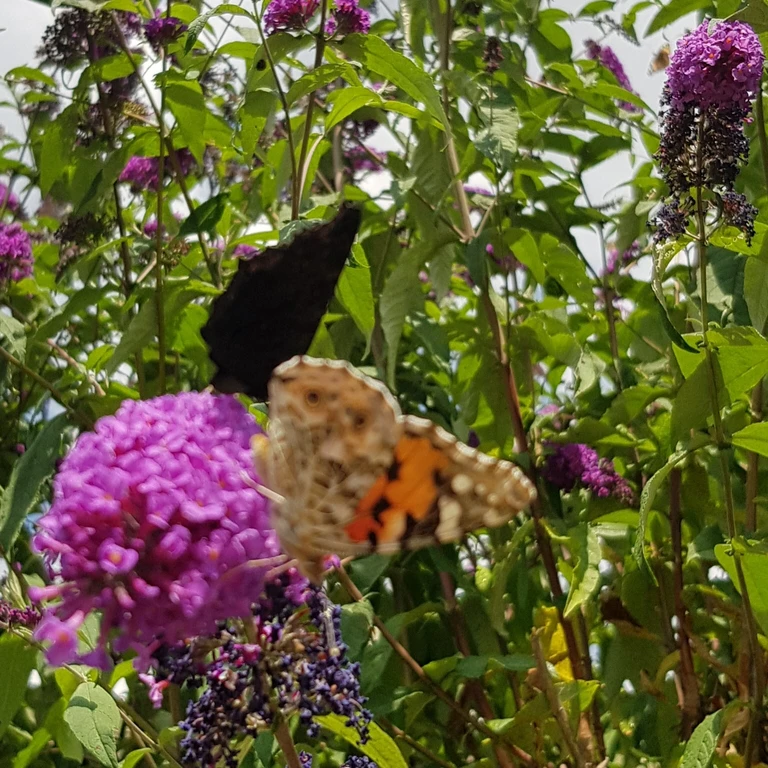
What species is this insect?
Vanessa cardui
